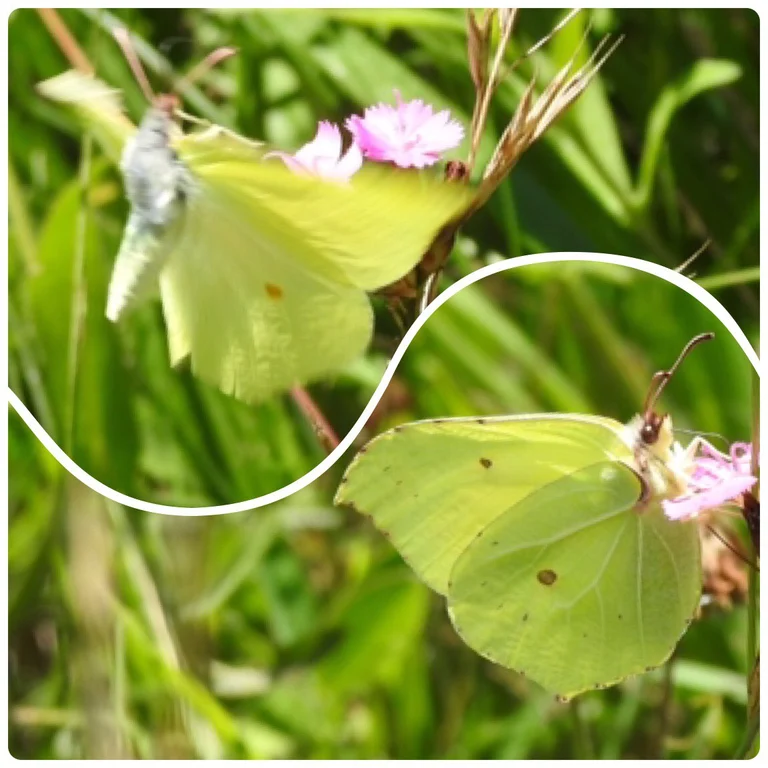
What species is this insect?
Gonepteryx rhamni
